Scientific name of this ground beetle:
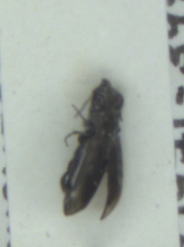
Notiophilus biguttatus
